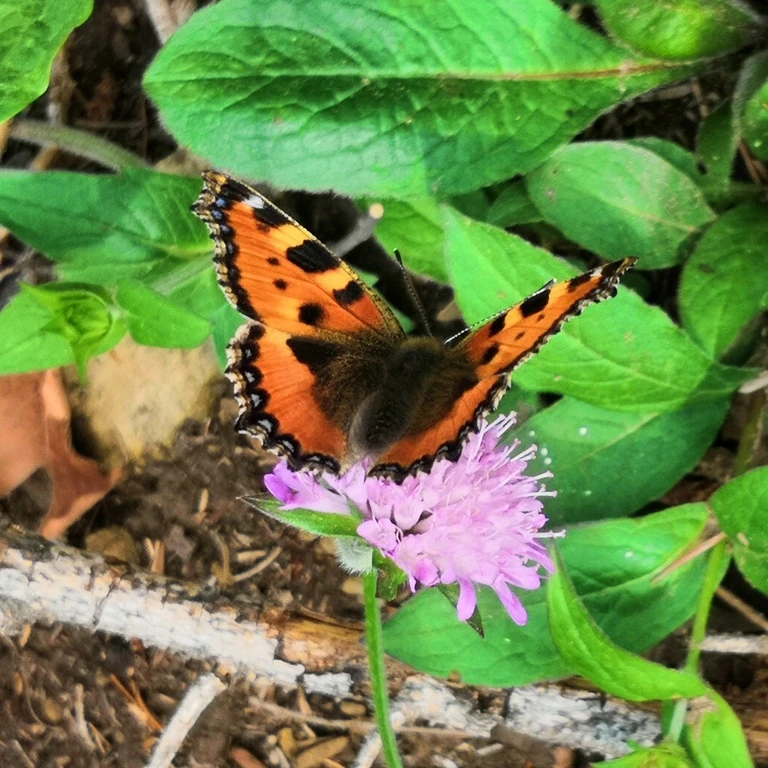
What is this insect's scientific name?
Aglais urticae
